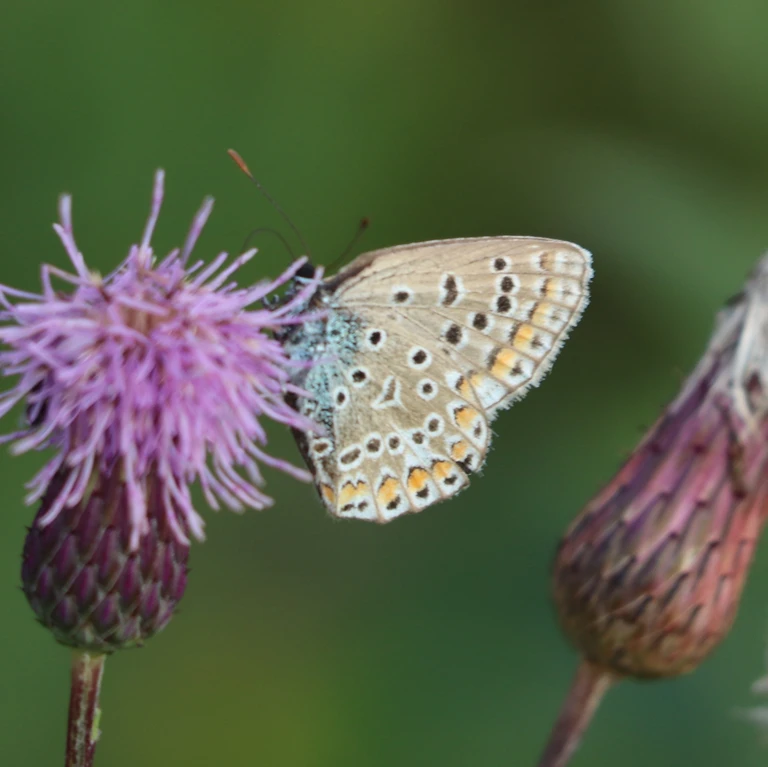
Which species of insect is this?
Polyommatus icarus
